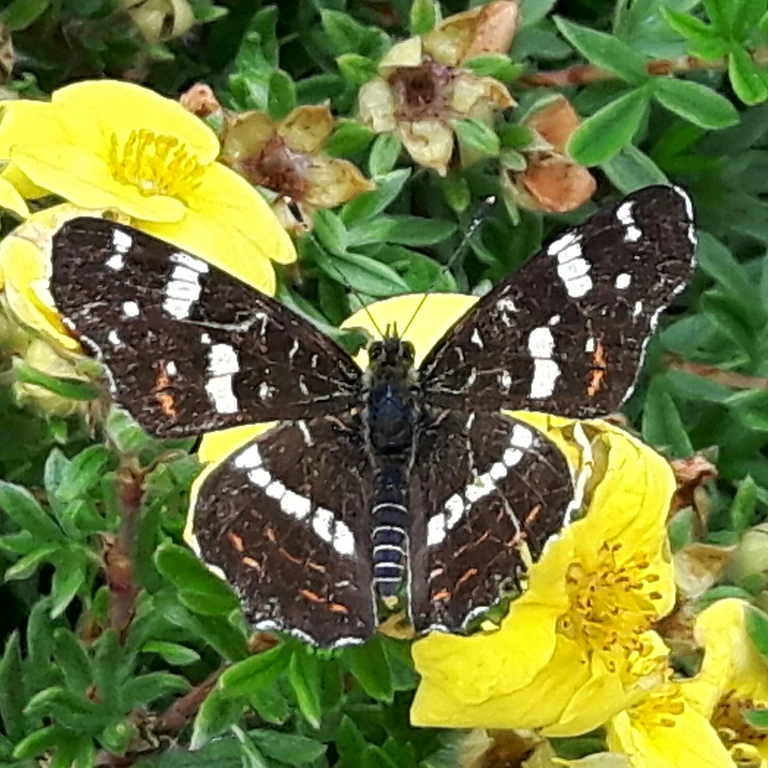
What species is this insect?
Araschnia levana
